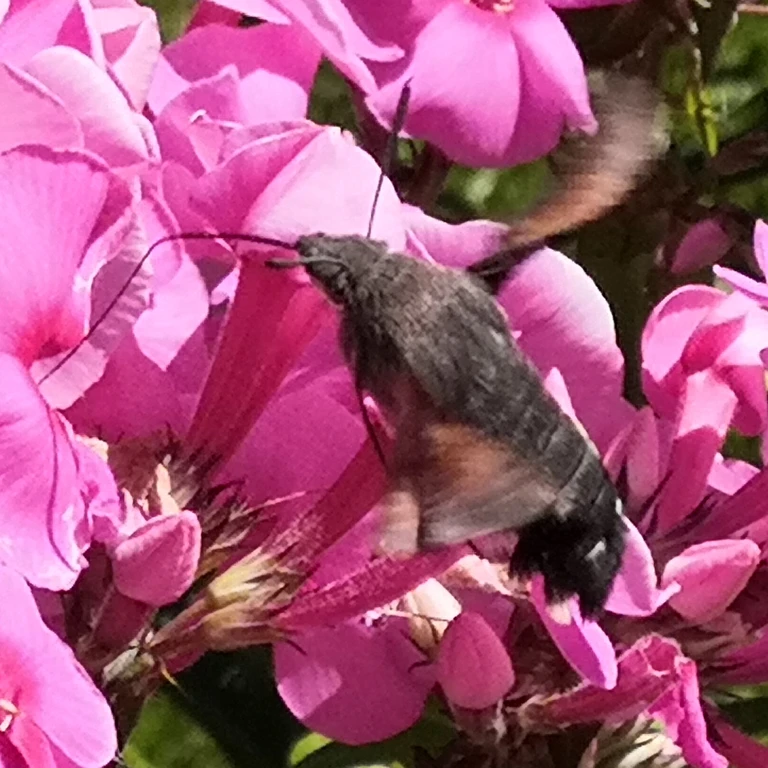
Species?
Macroglossum stellatarum
